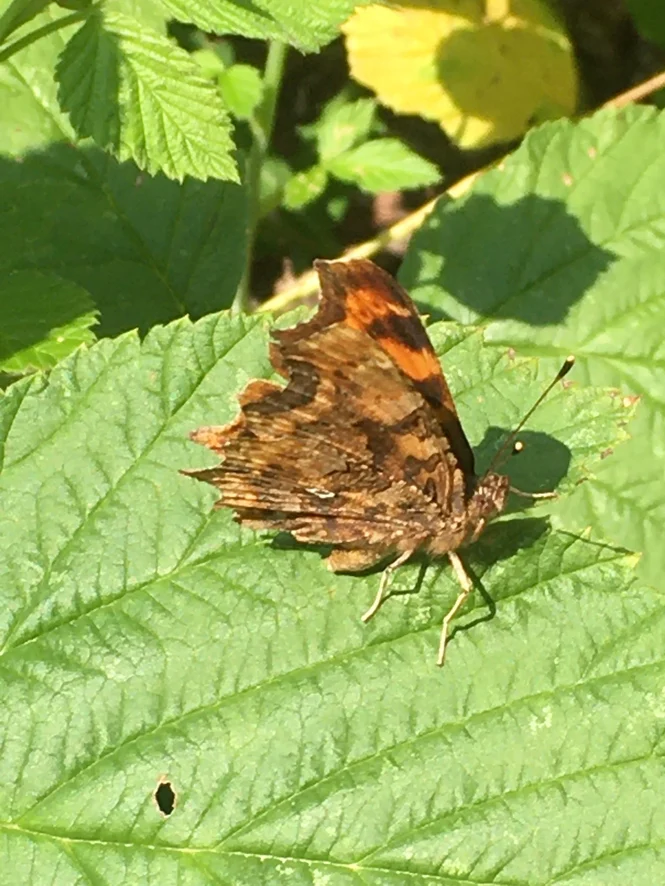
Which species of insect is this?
Polygonia c-album
